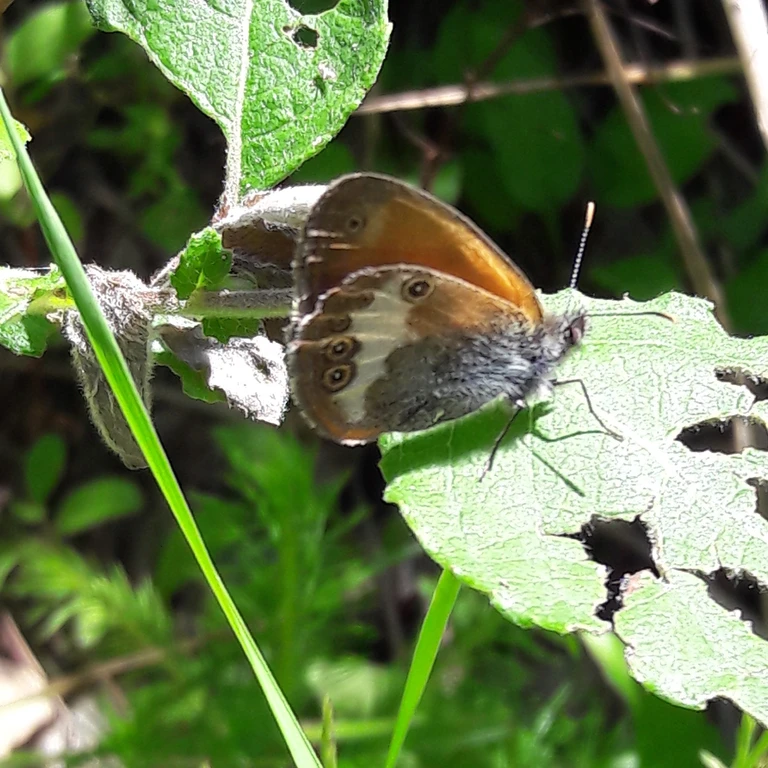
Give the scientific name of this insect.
Coenonympha arcania
